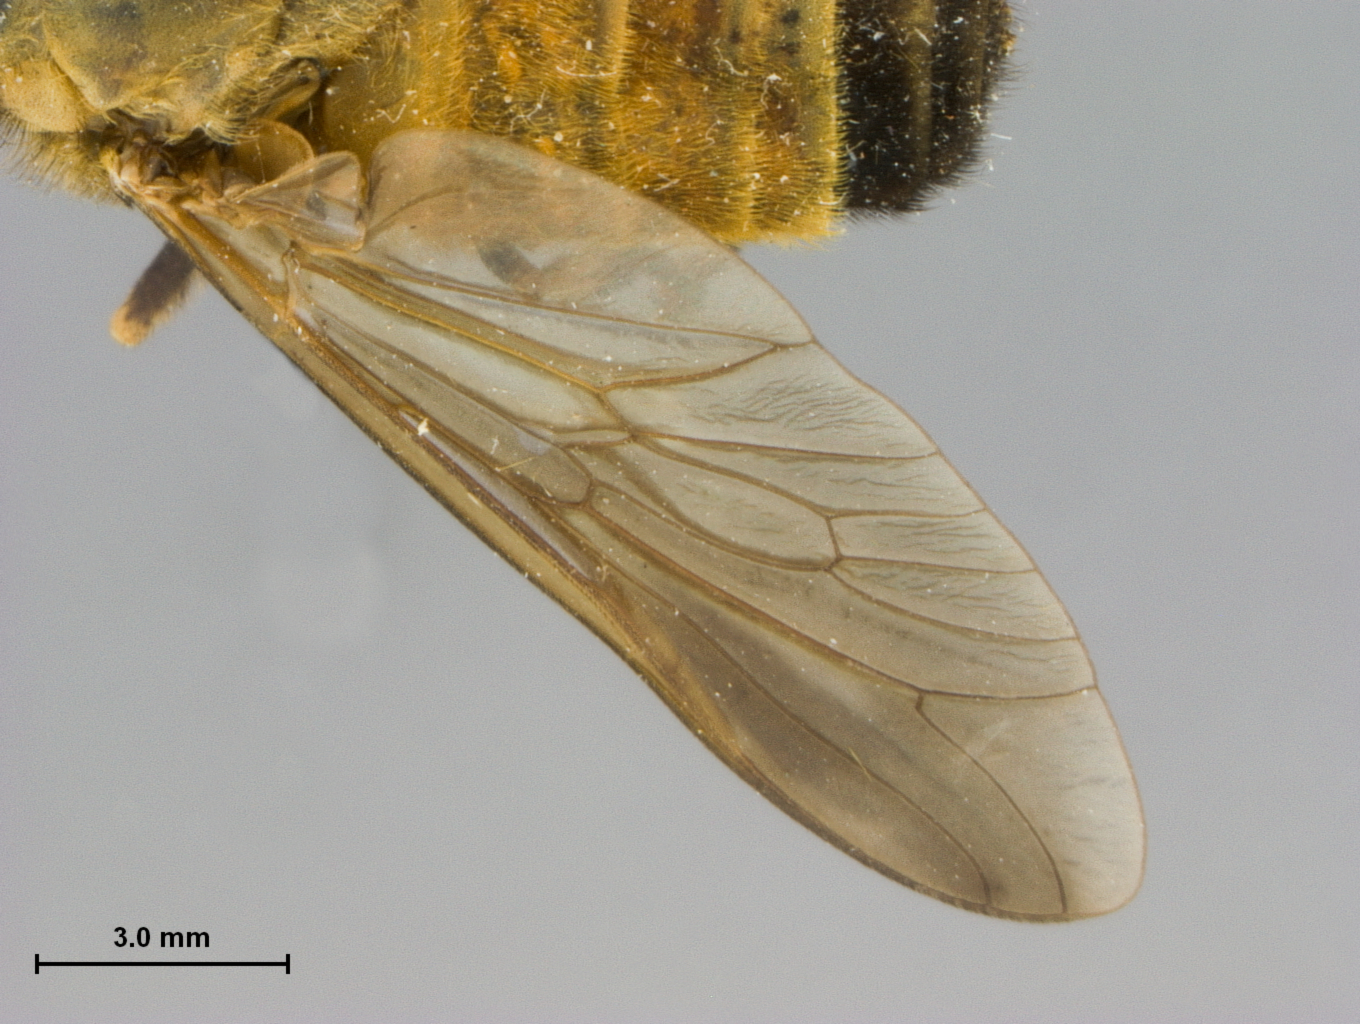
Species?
Tabanus thurmani
